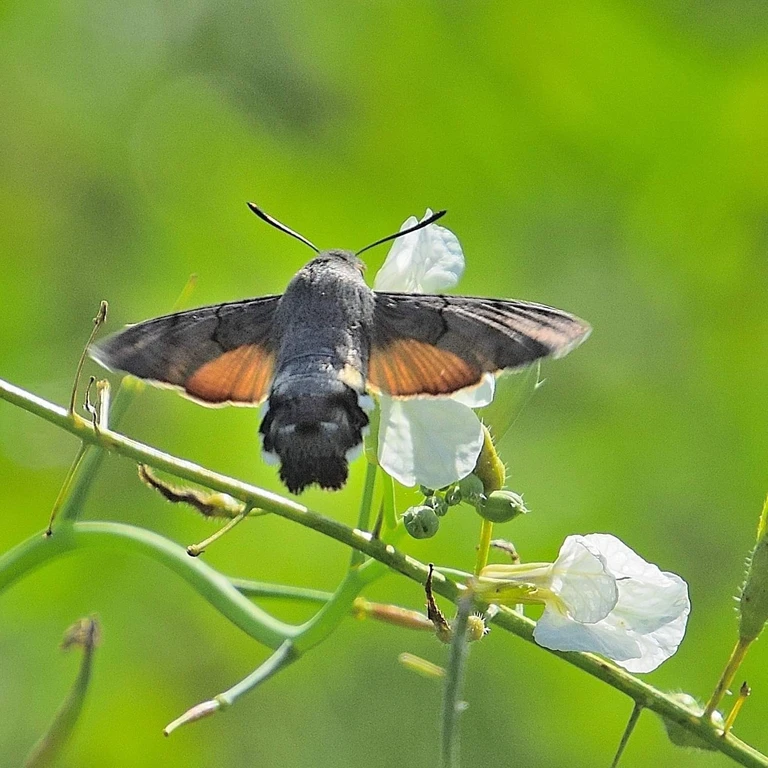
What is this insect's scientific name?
Macroglossum stellatarum
